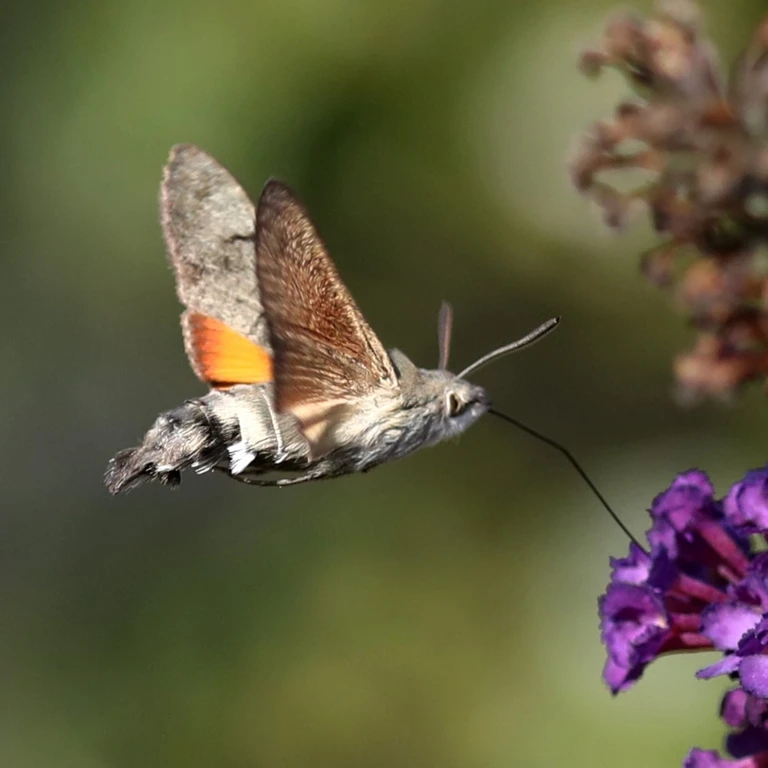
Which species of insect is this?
Macroglossum stellatarum
